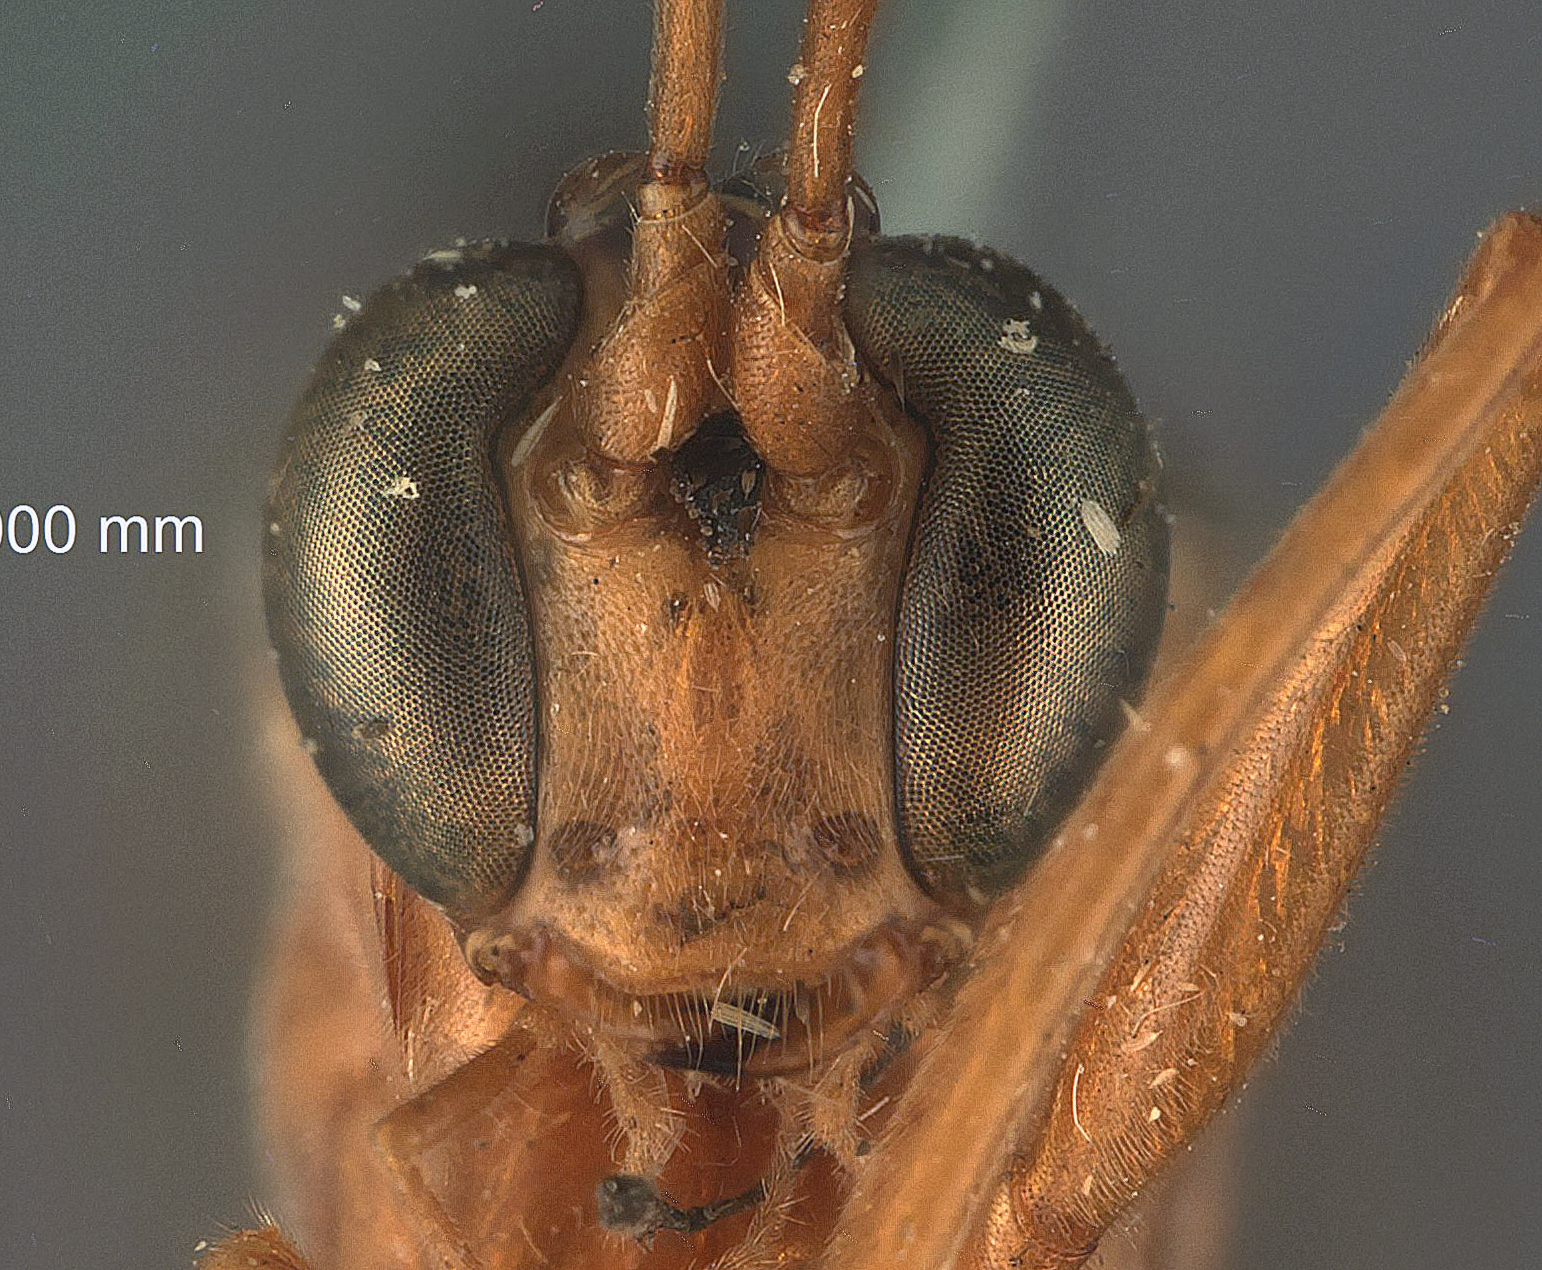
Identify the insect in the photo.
Paniscus nigripectus
